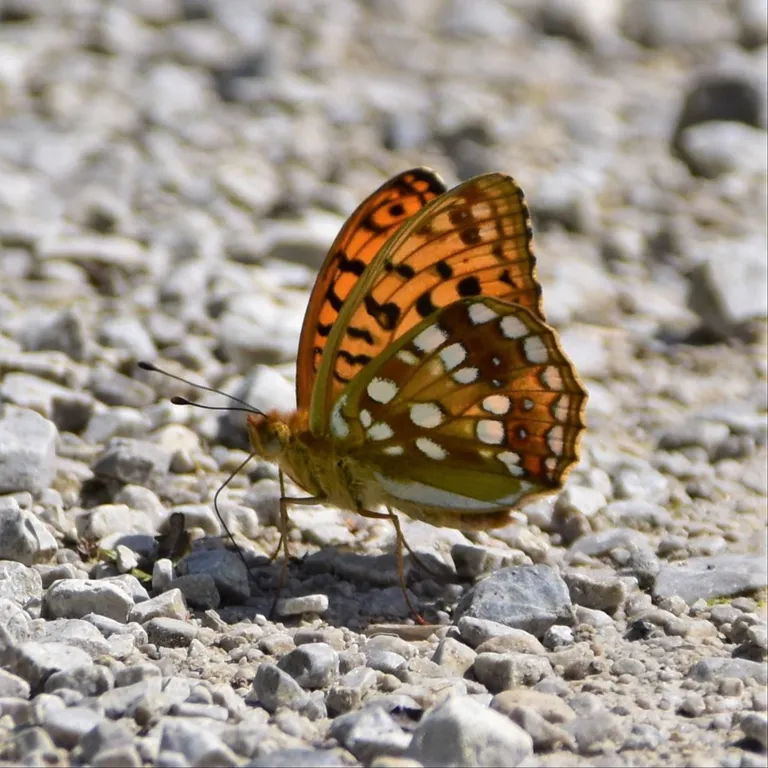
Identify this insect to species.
Fabriciana adippe
